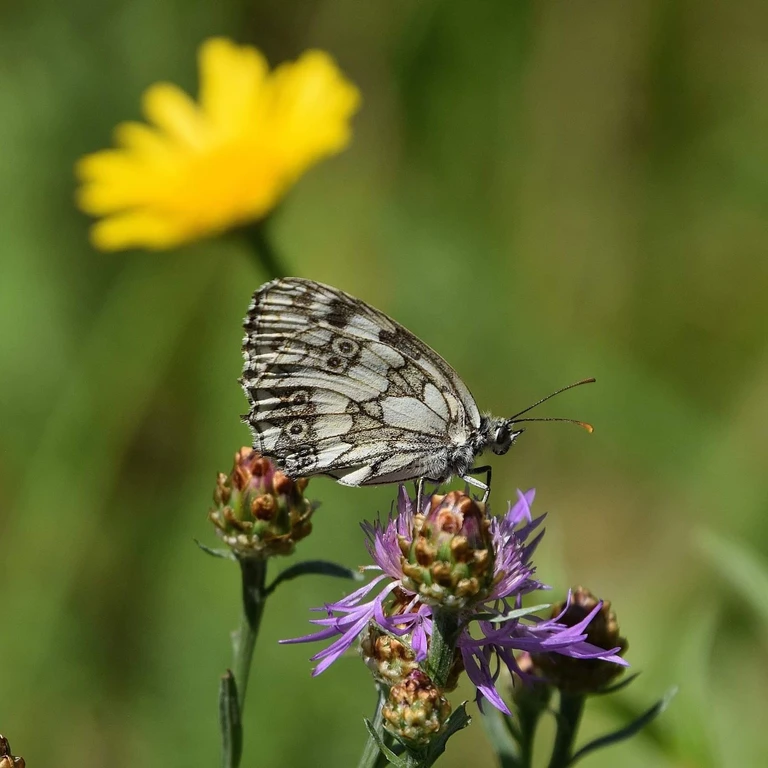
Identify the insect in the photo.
Melanargia galathea
